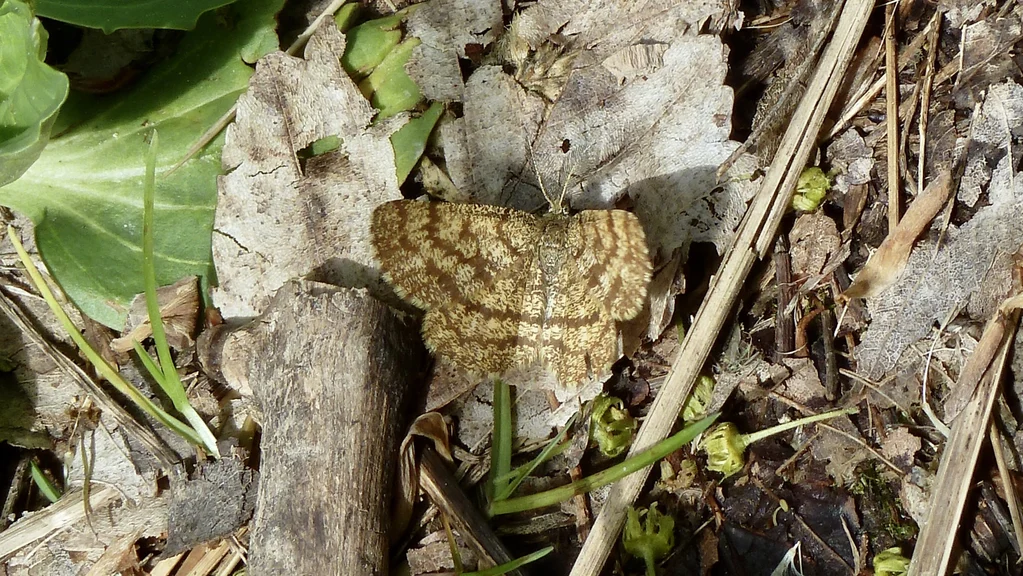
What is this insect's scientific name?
Ematurga atomaria
